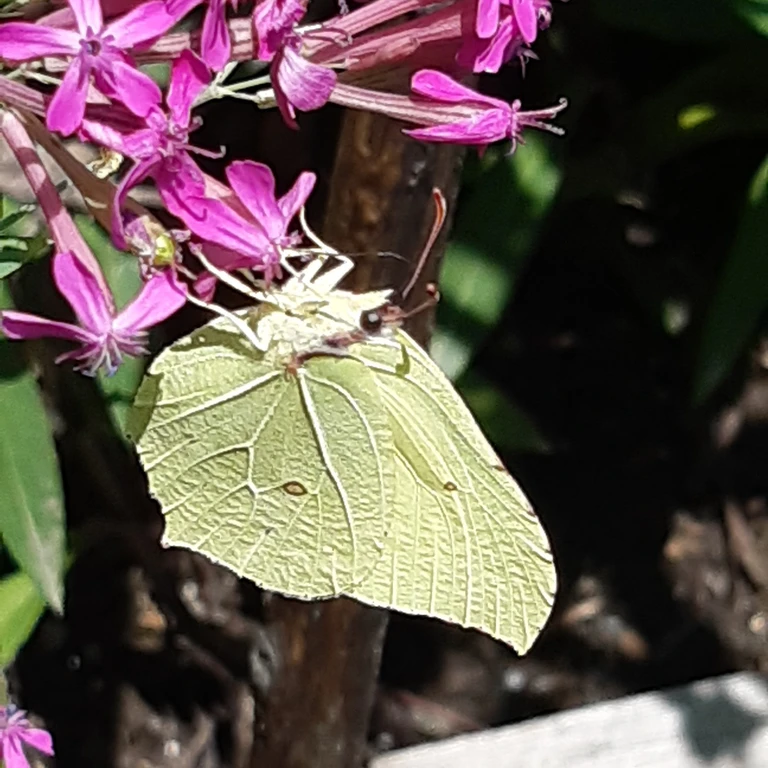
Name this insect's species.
Gonepteryx rhamni
